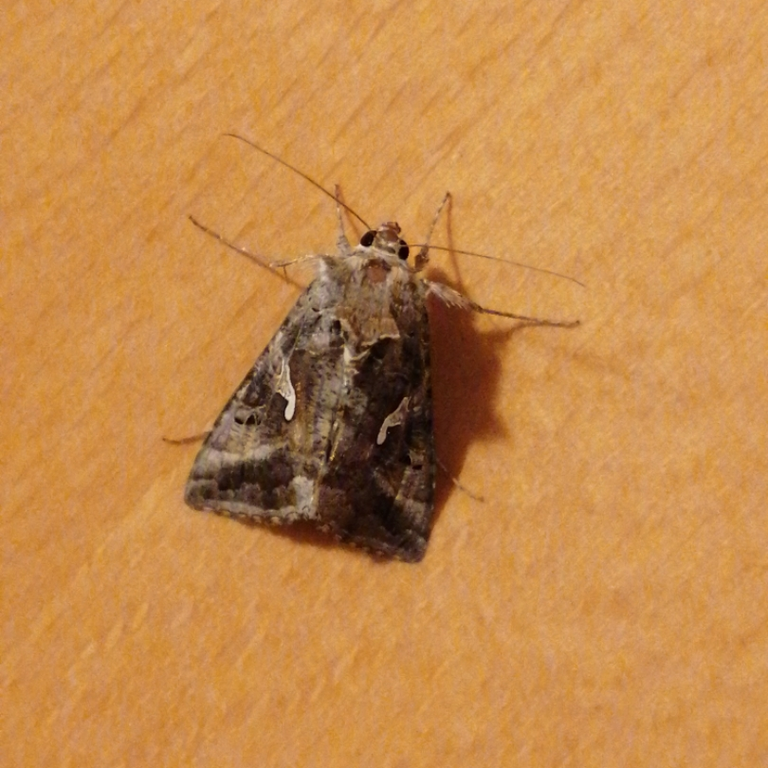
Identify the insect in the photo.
Autographa gamma
